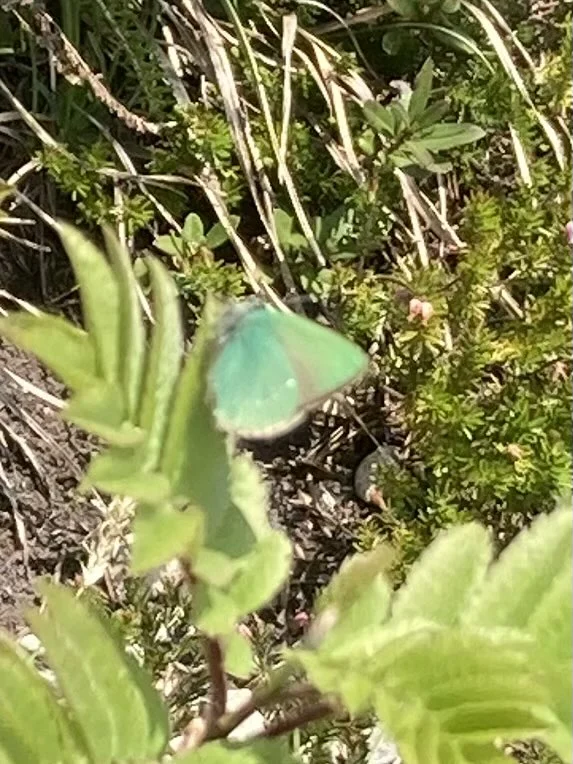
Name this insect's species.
Callophrys rubi
